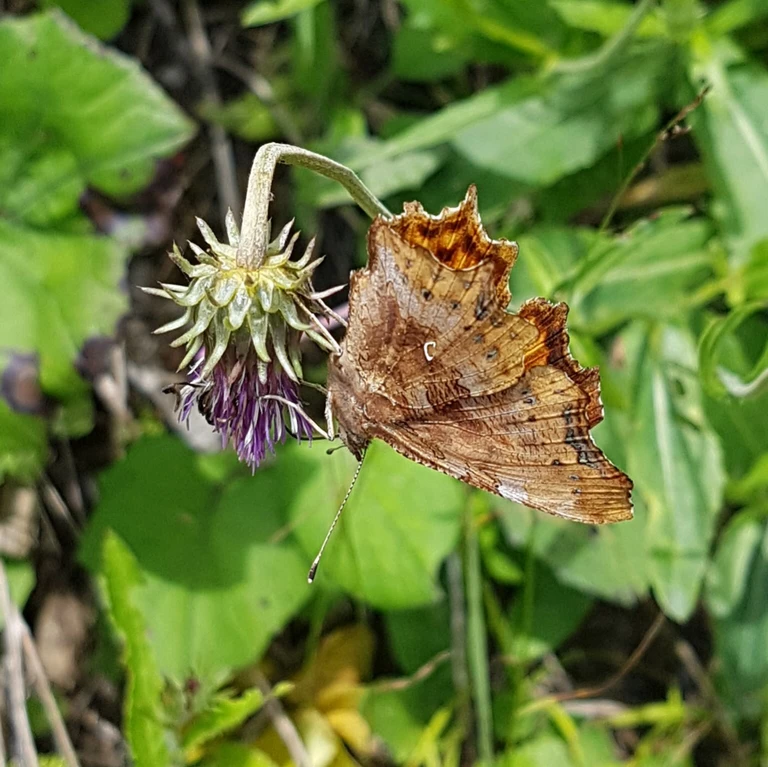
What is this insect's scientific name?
Polygonia c-album
